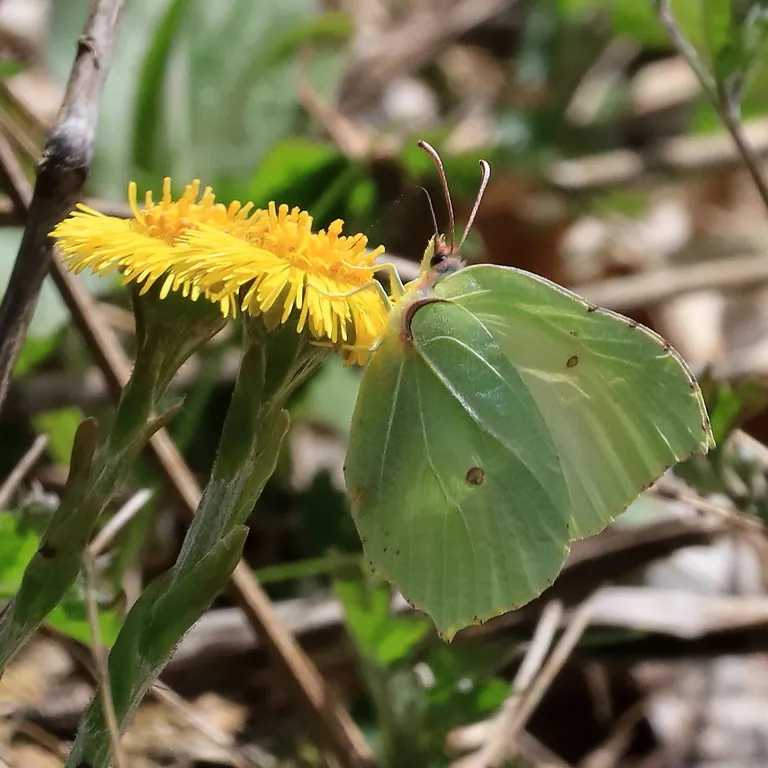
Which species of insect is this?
Gonepteryx rhamni
